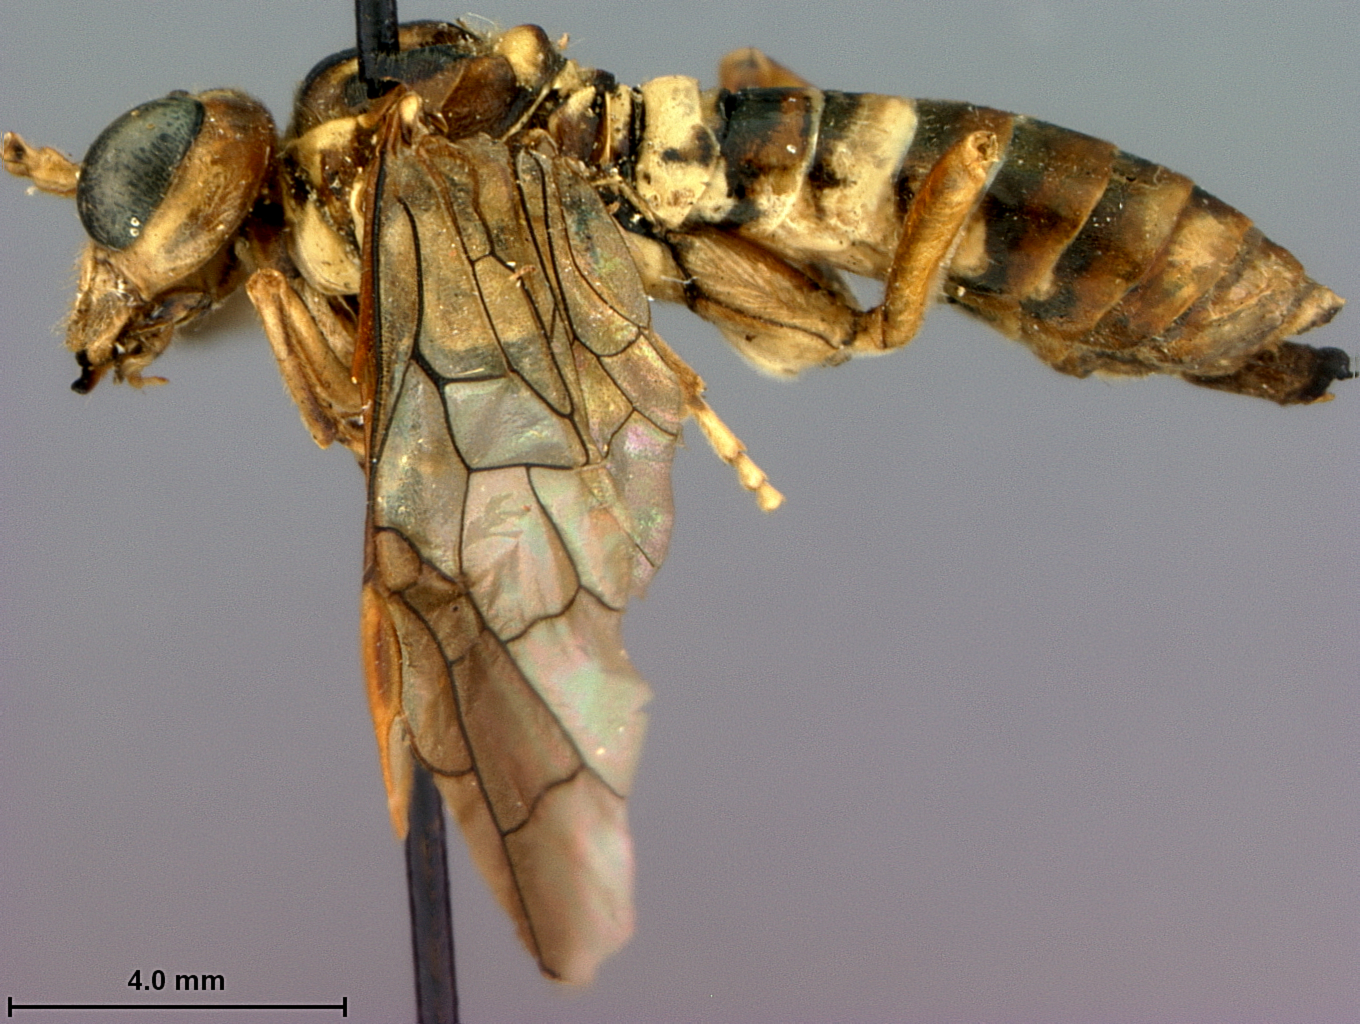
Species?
Tenthredina cylindrica
